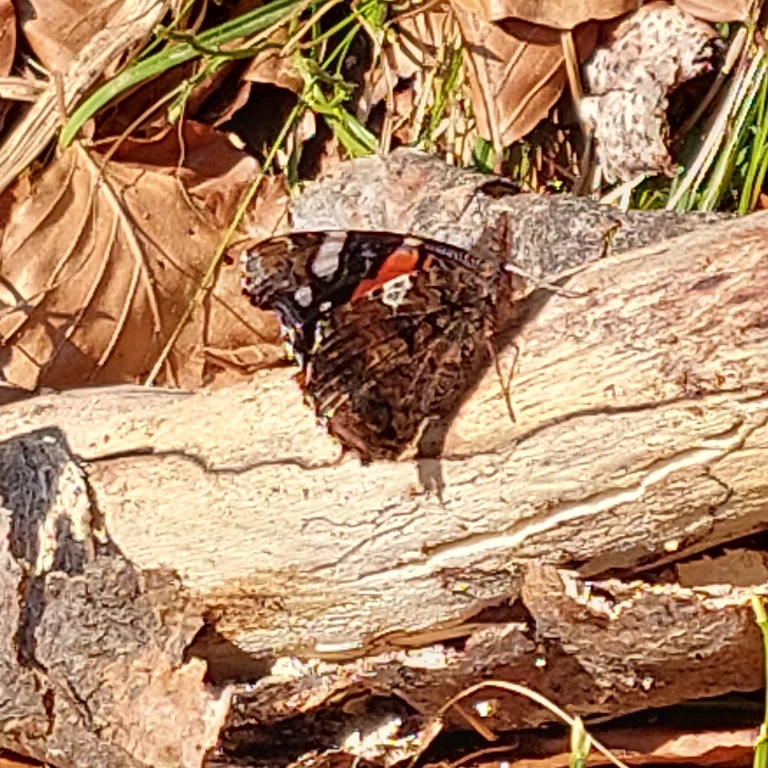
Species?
Vanessa atalanta
